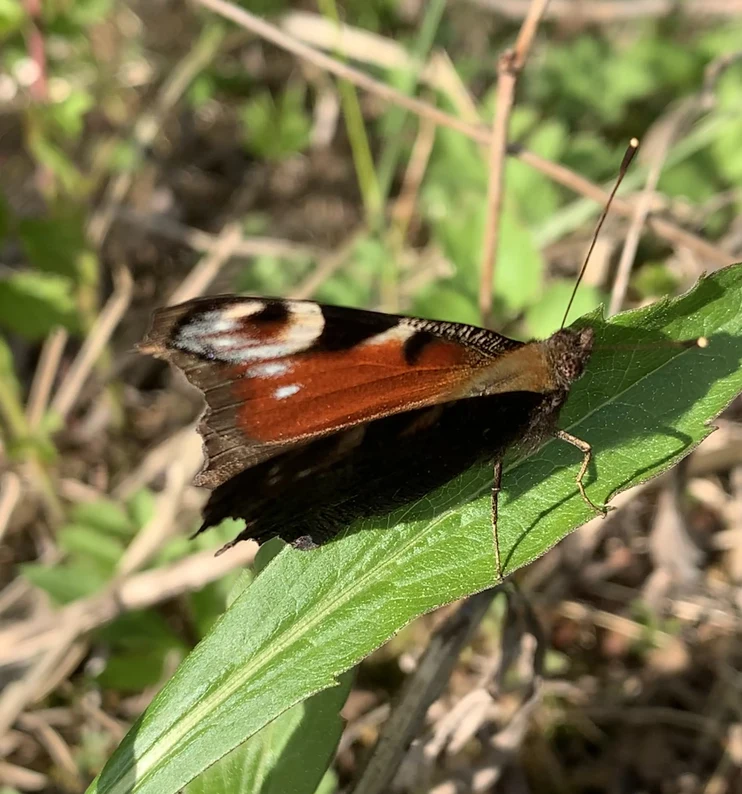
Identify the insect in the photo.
Aglais io
